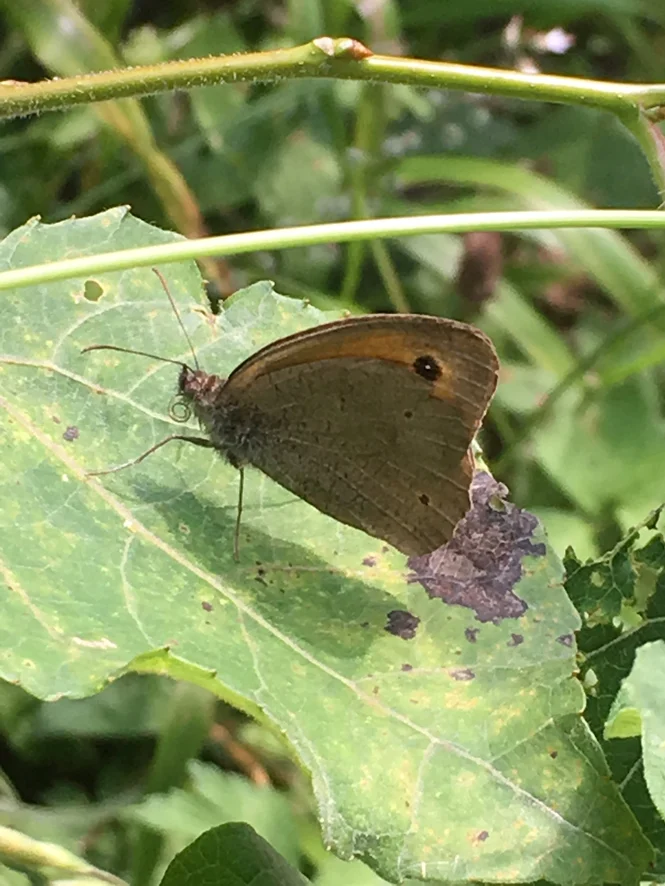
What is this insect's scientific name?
Maniola jurtina
